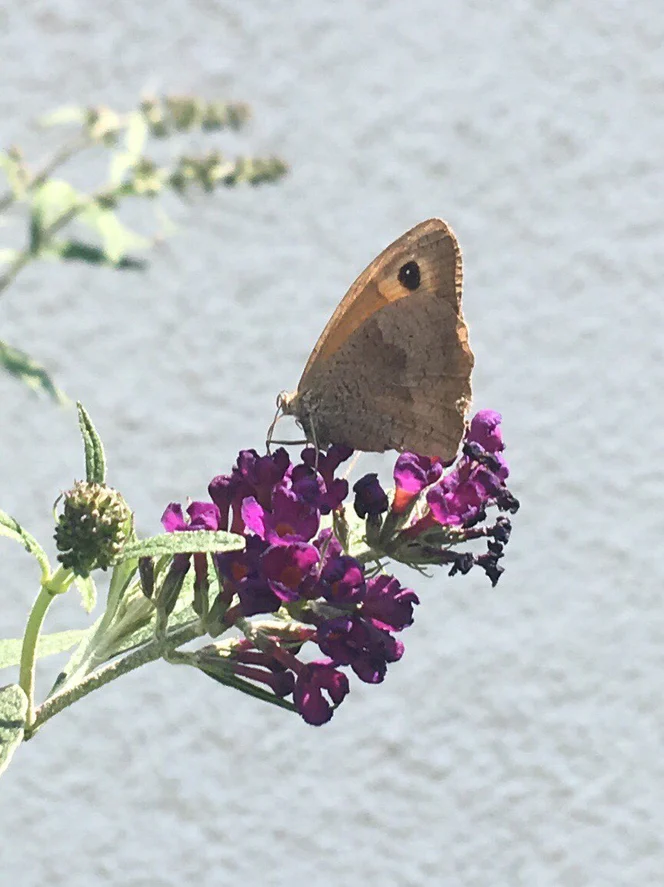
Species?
Maniola jurtina
